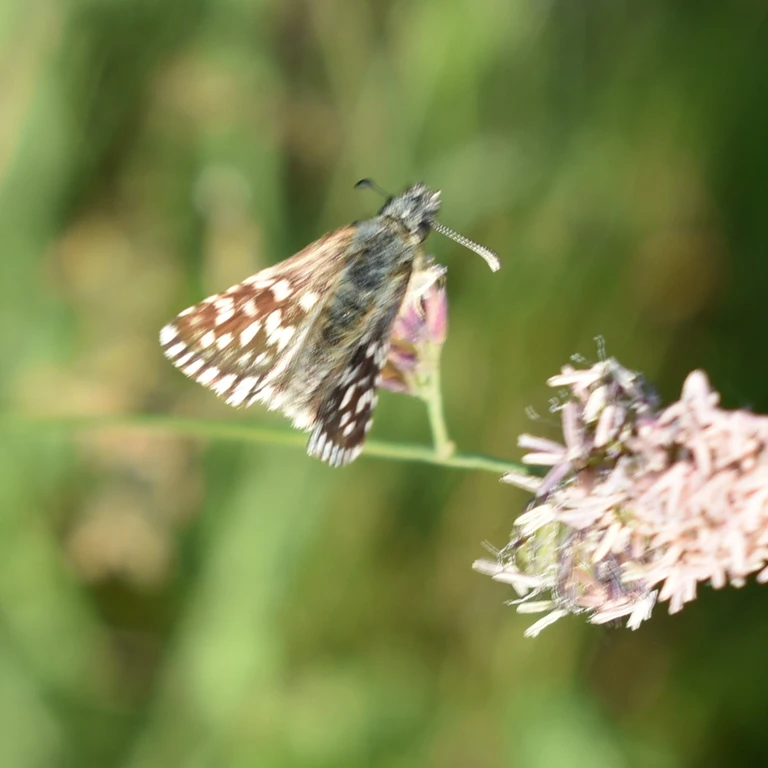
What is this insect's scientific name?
Pyrgus malvae
